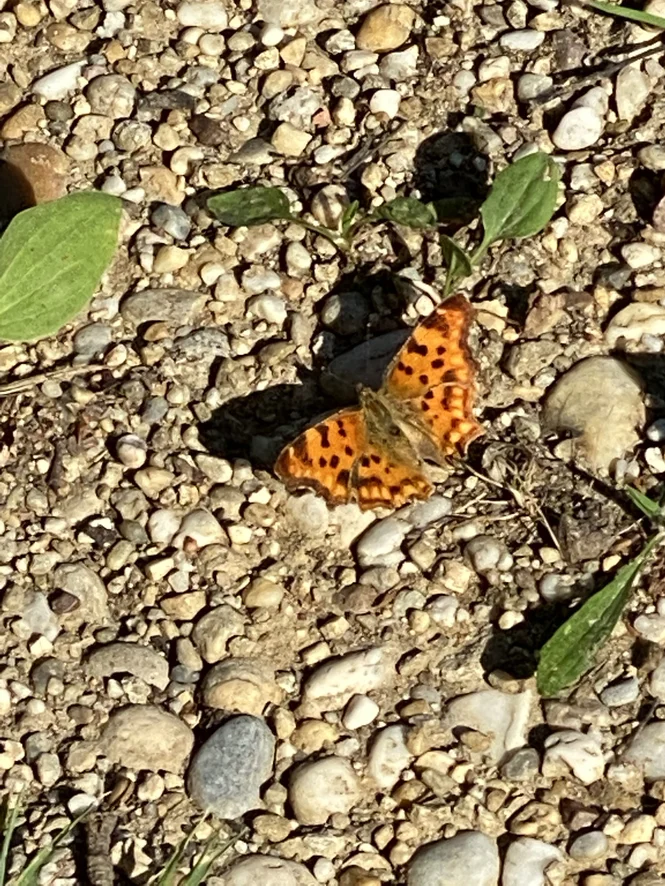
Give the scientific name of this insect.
Polygonia c-album
